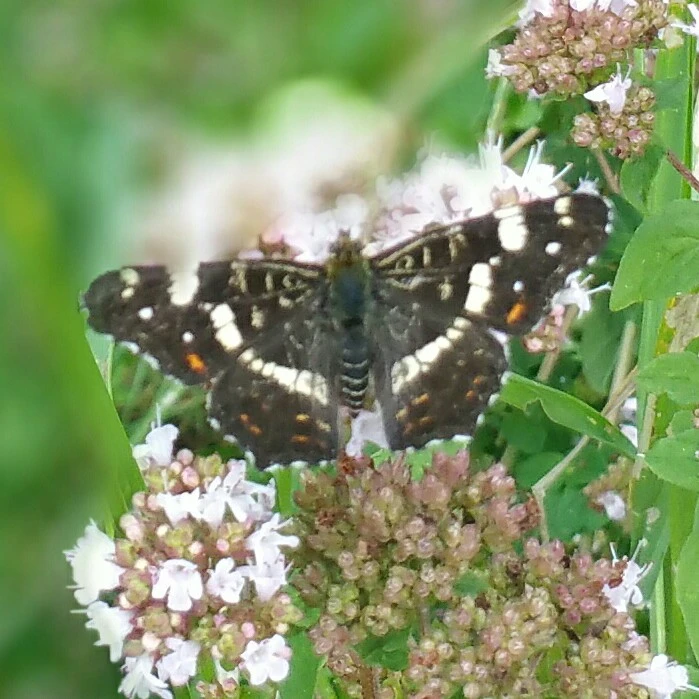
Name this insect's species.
Araschnia levana
